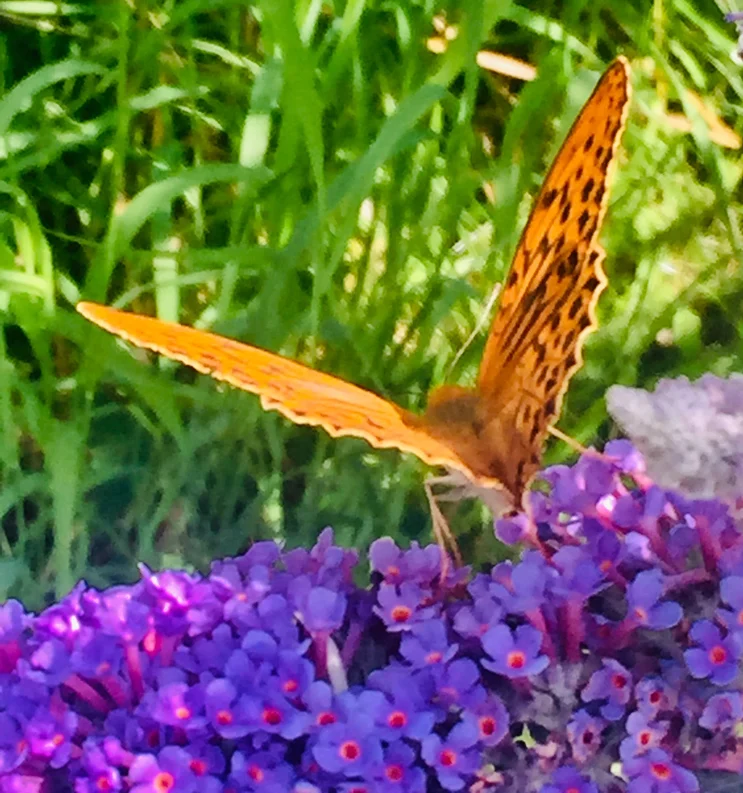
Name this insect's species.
Argynnis paphia
